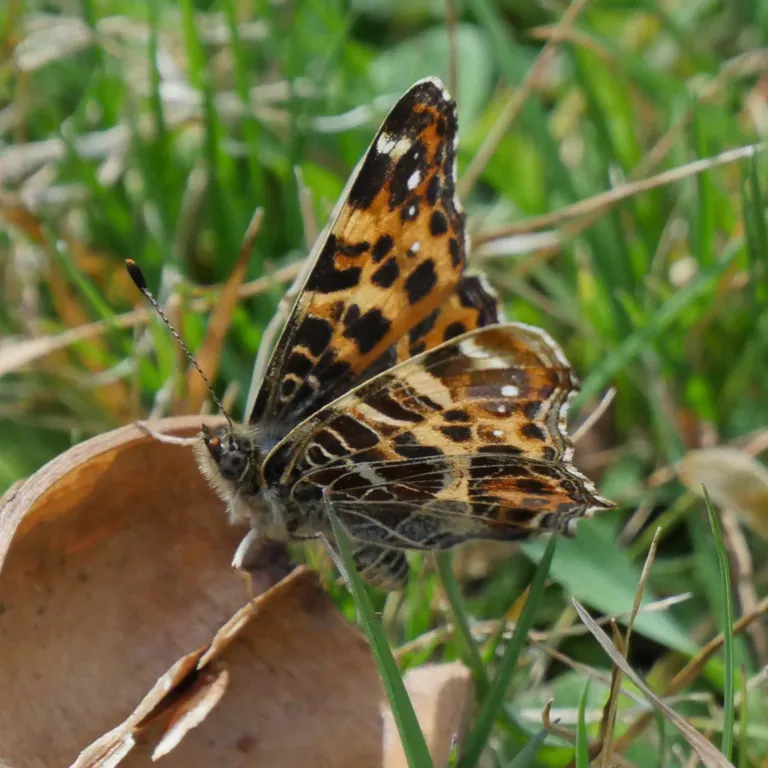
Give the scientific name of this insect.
Araschnia levana
